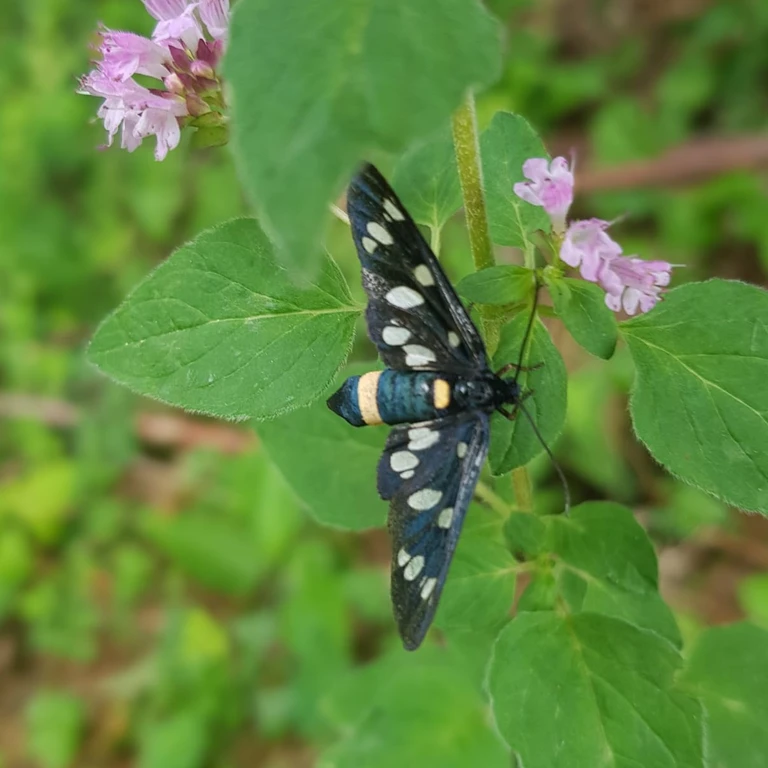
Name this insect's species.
Amata phegea
